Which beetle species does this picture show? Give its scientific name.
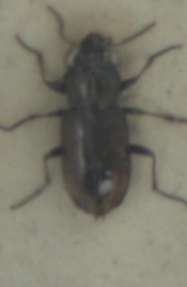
Notiophilus biguttatus
